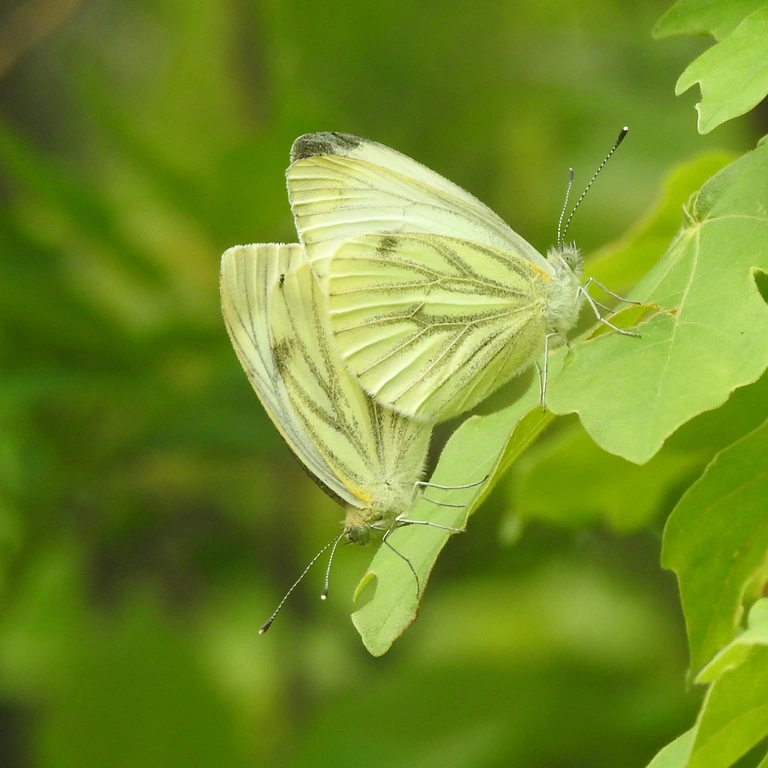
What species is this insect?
Pieris napi
